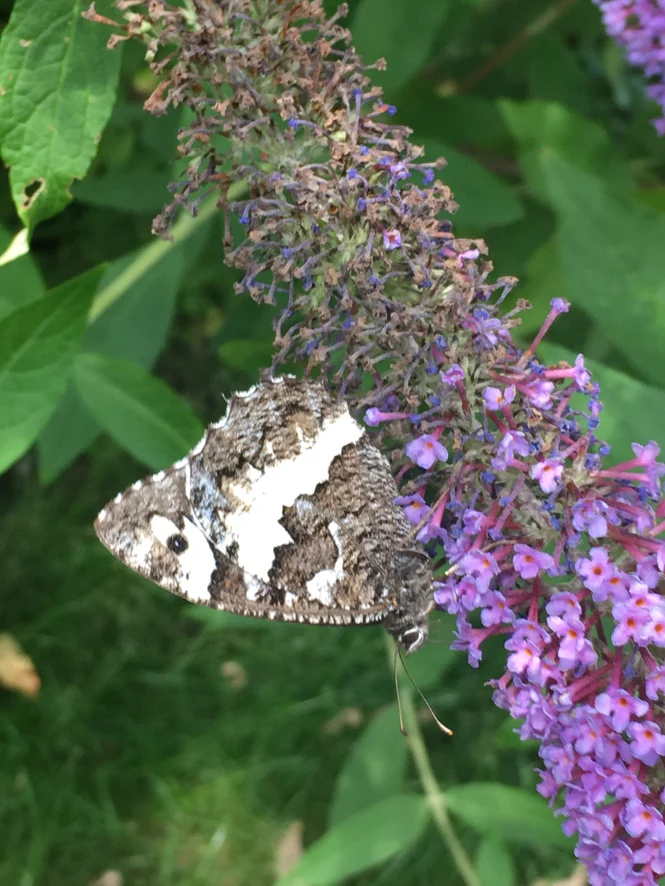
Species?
Brintesia circe
